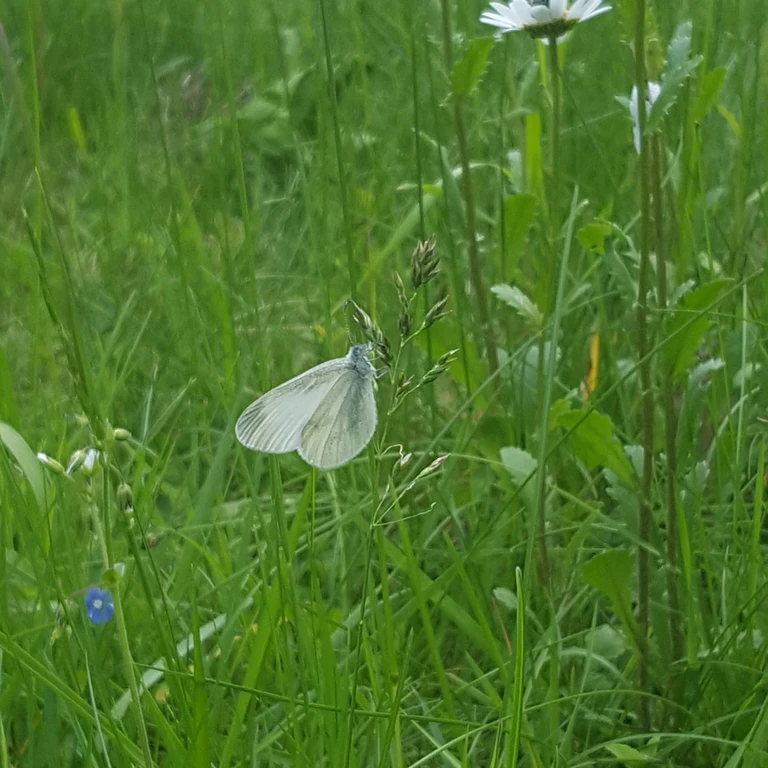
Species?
Leptidea sinapis/juvernica
